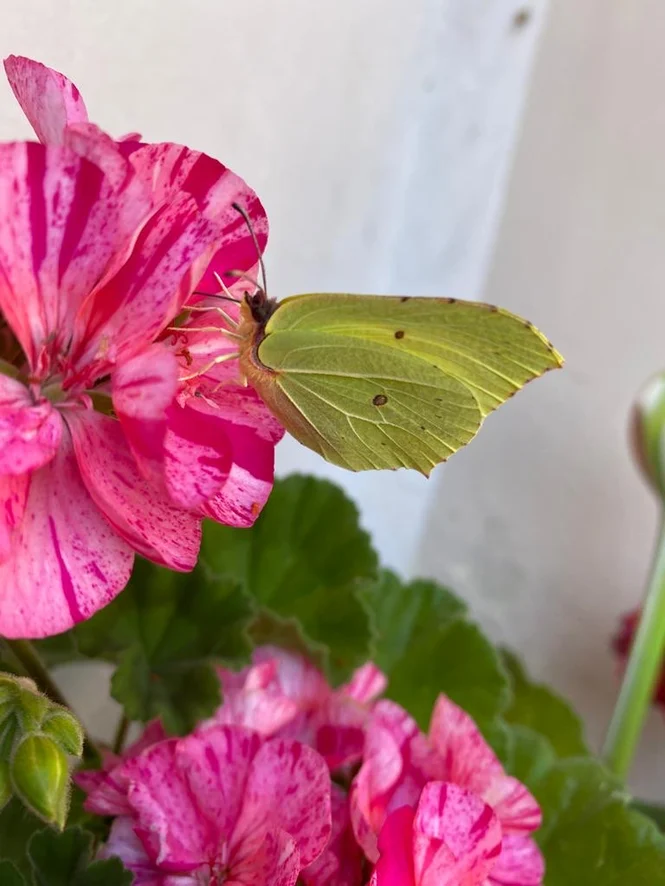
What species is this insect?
Gonepteryx rhamni
